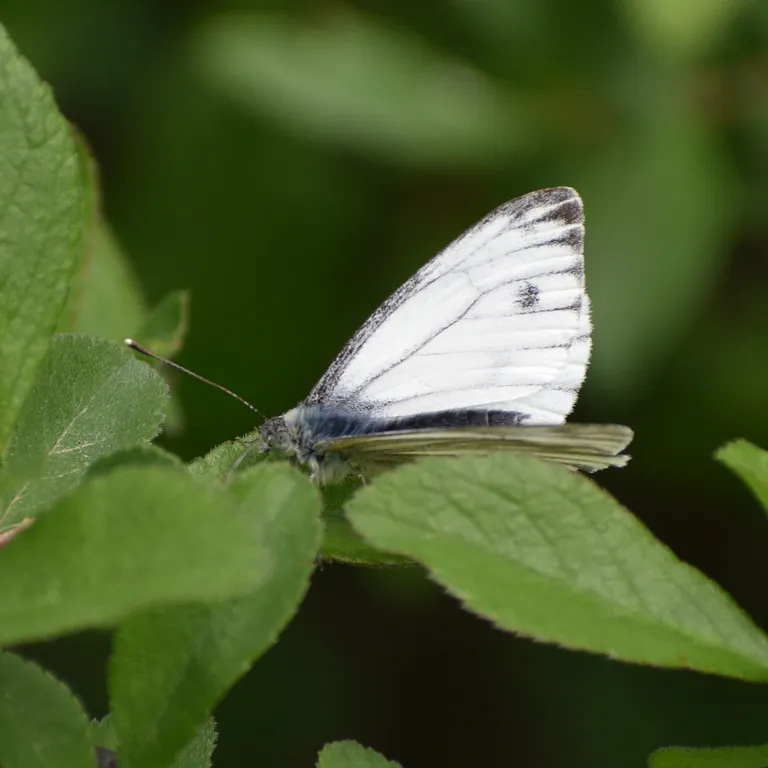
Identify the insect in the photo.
Pieris napi
